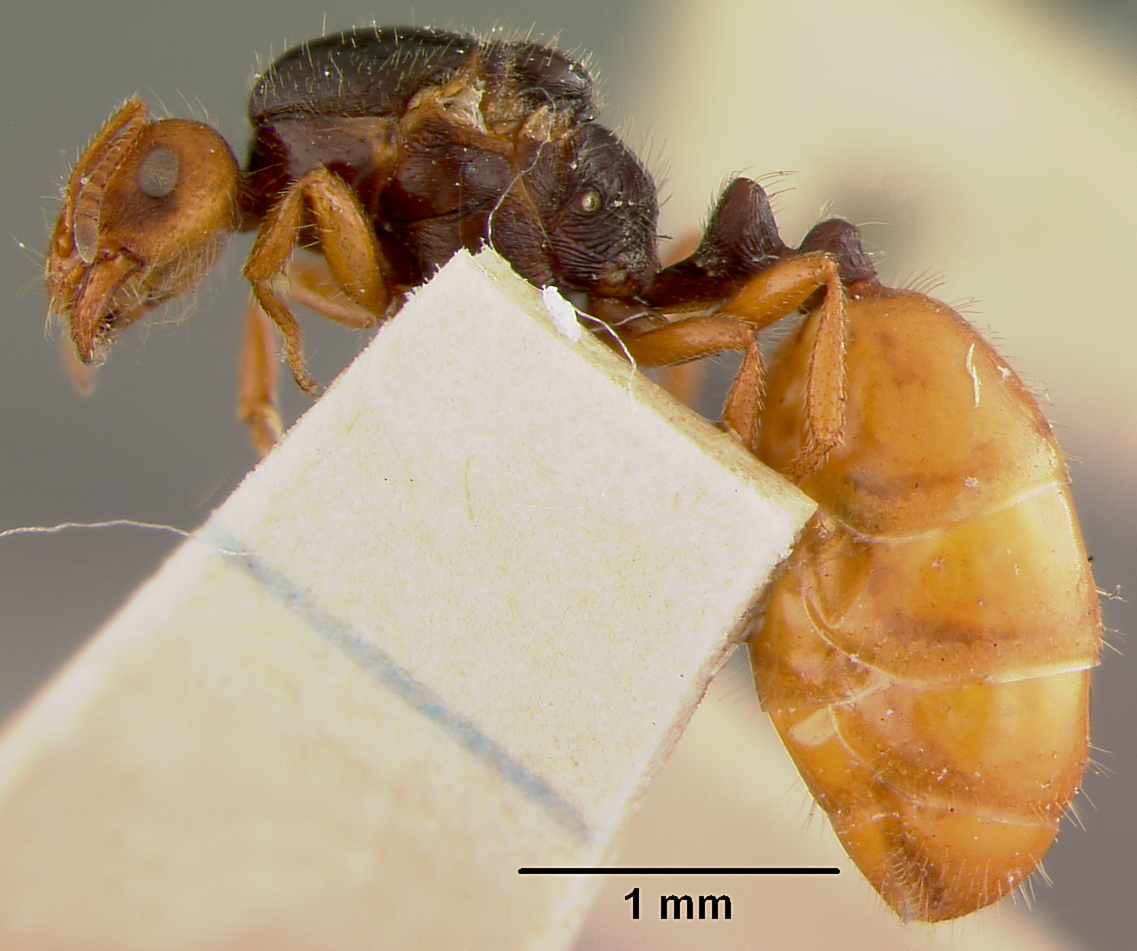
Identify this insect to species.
Monomorium rothsteini
